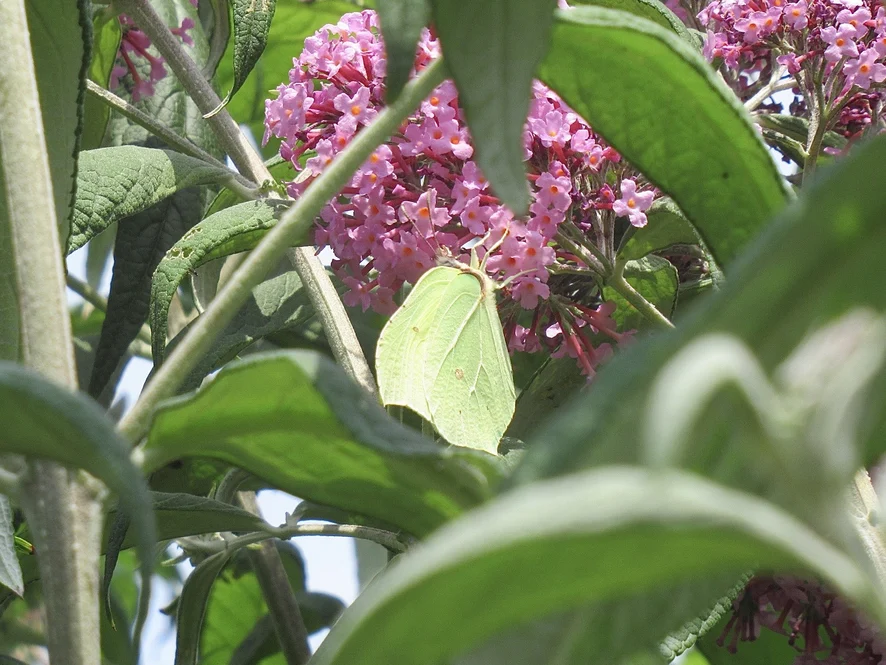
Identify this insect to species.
Gonepteryx rhamni
